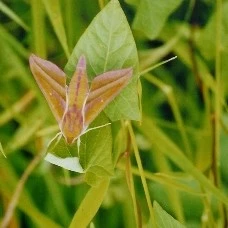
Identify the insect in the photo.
Deilephila elpenor
